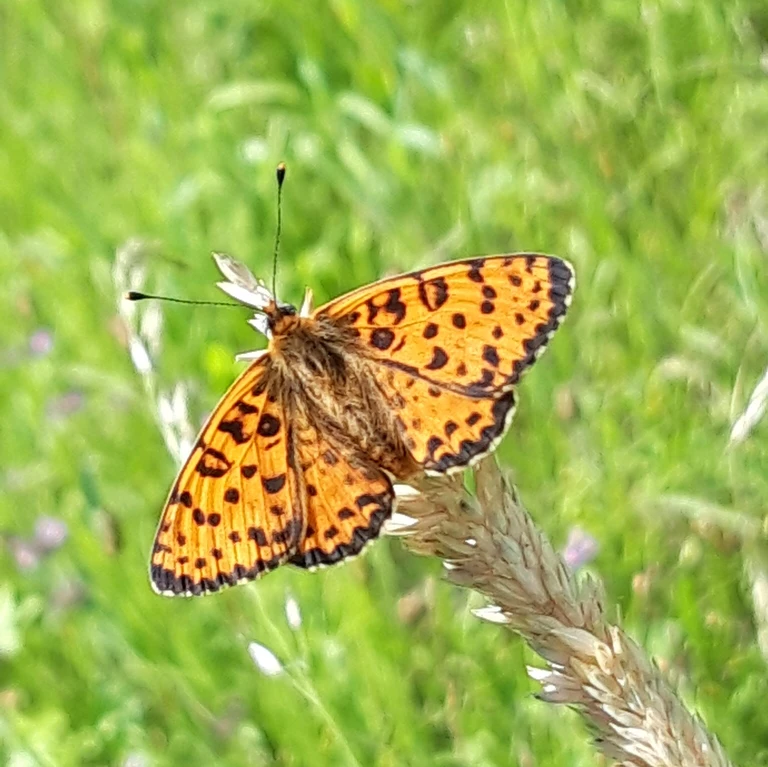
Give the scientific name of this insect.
Melitaea didyma
